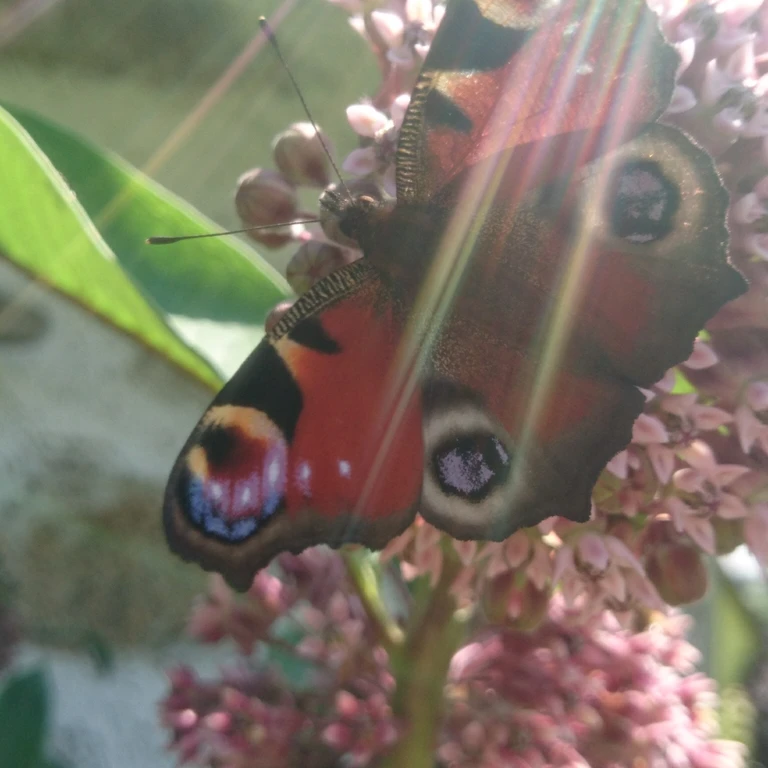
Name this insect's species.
Aglais io
